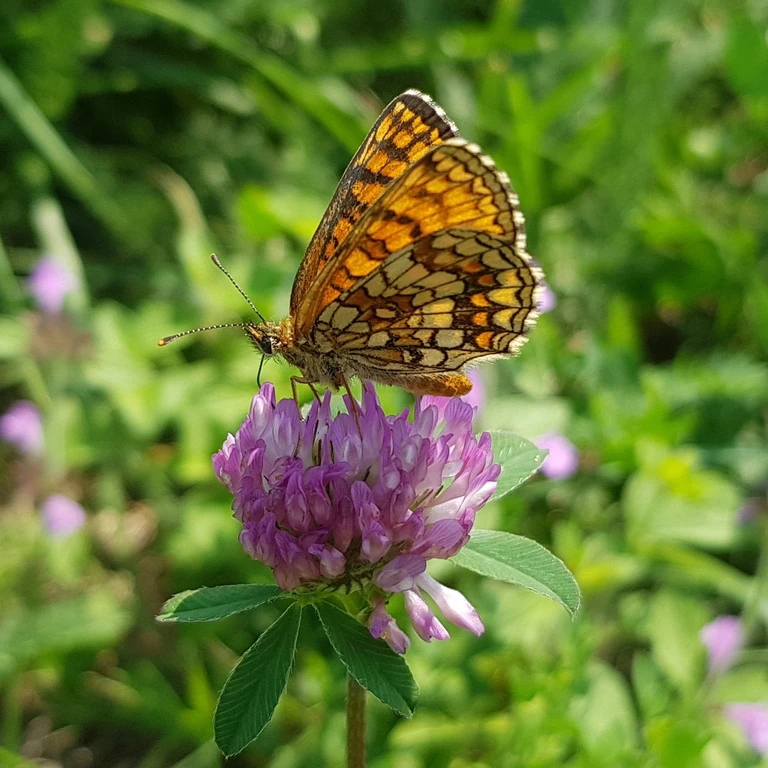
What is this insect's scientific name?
Melitaea athalia
